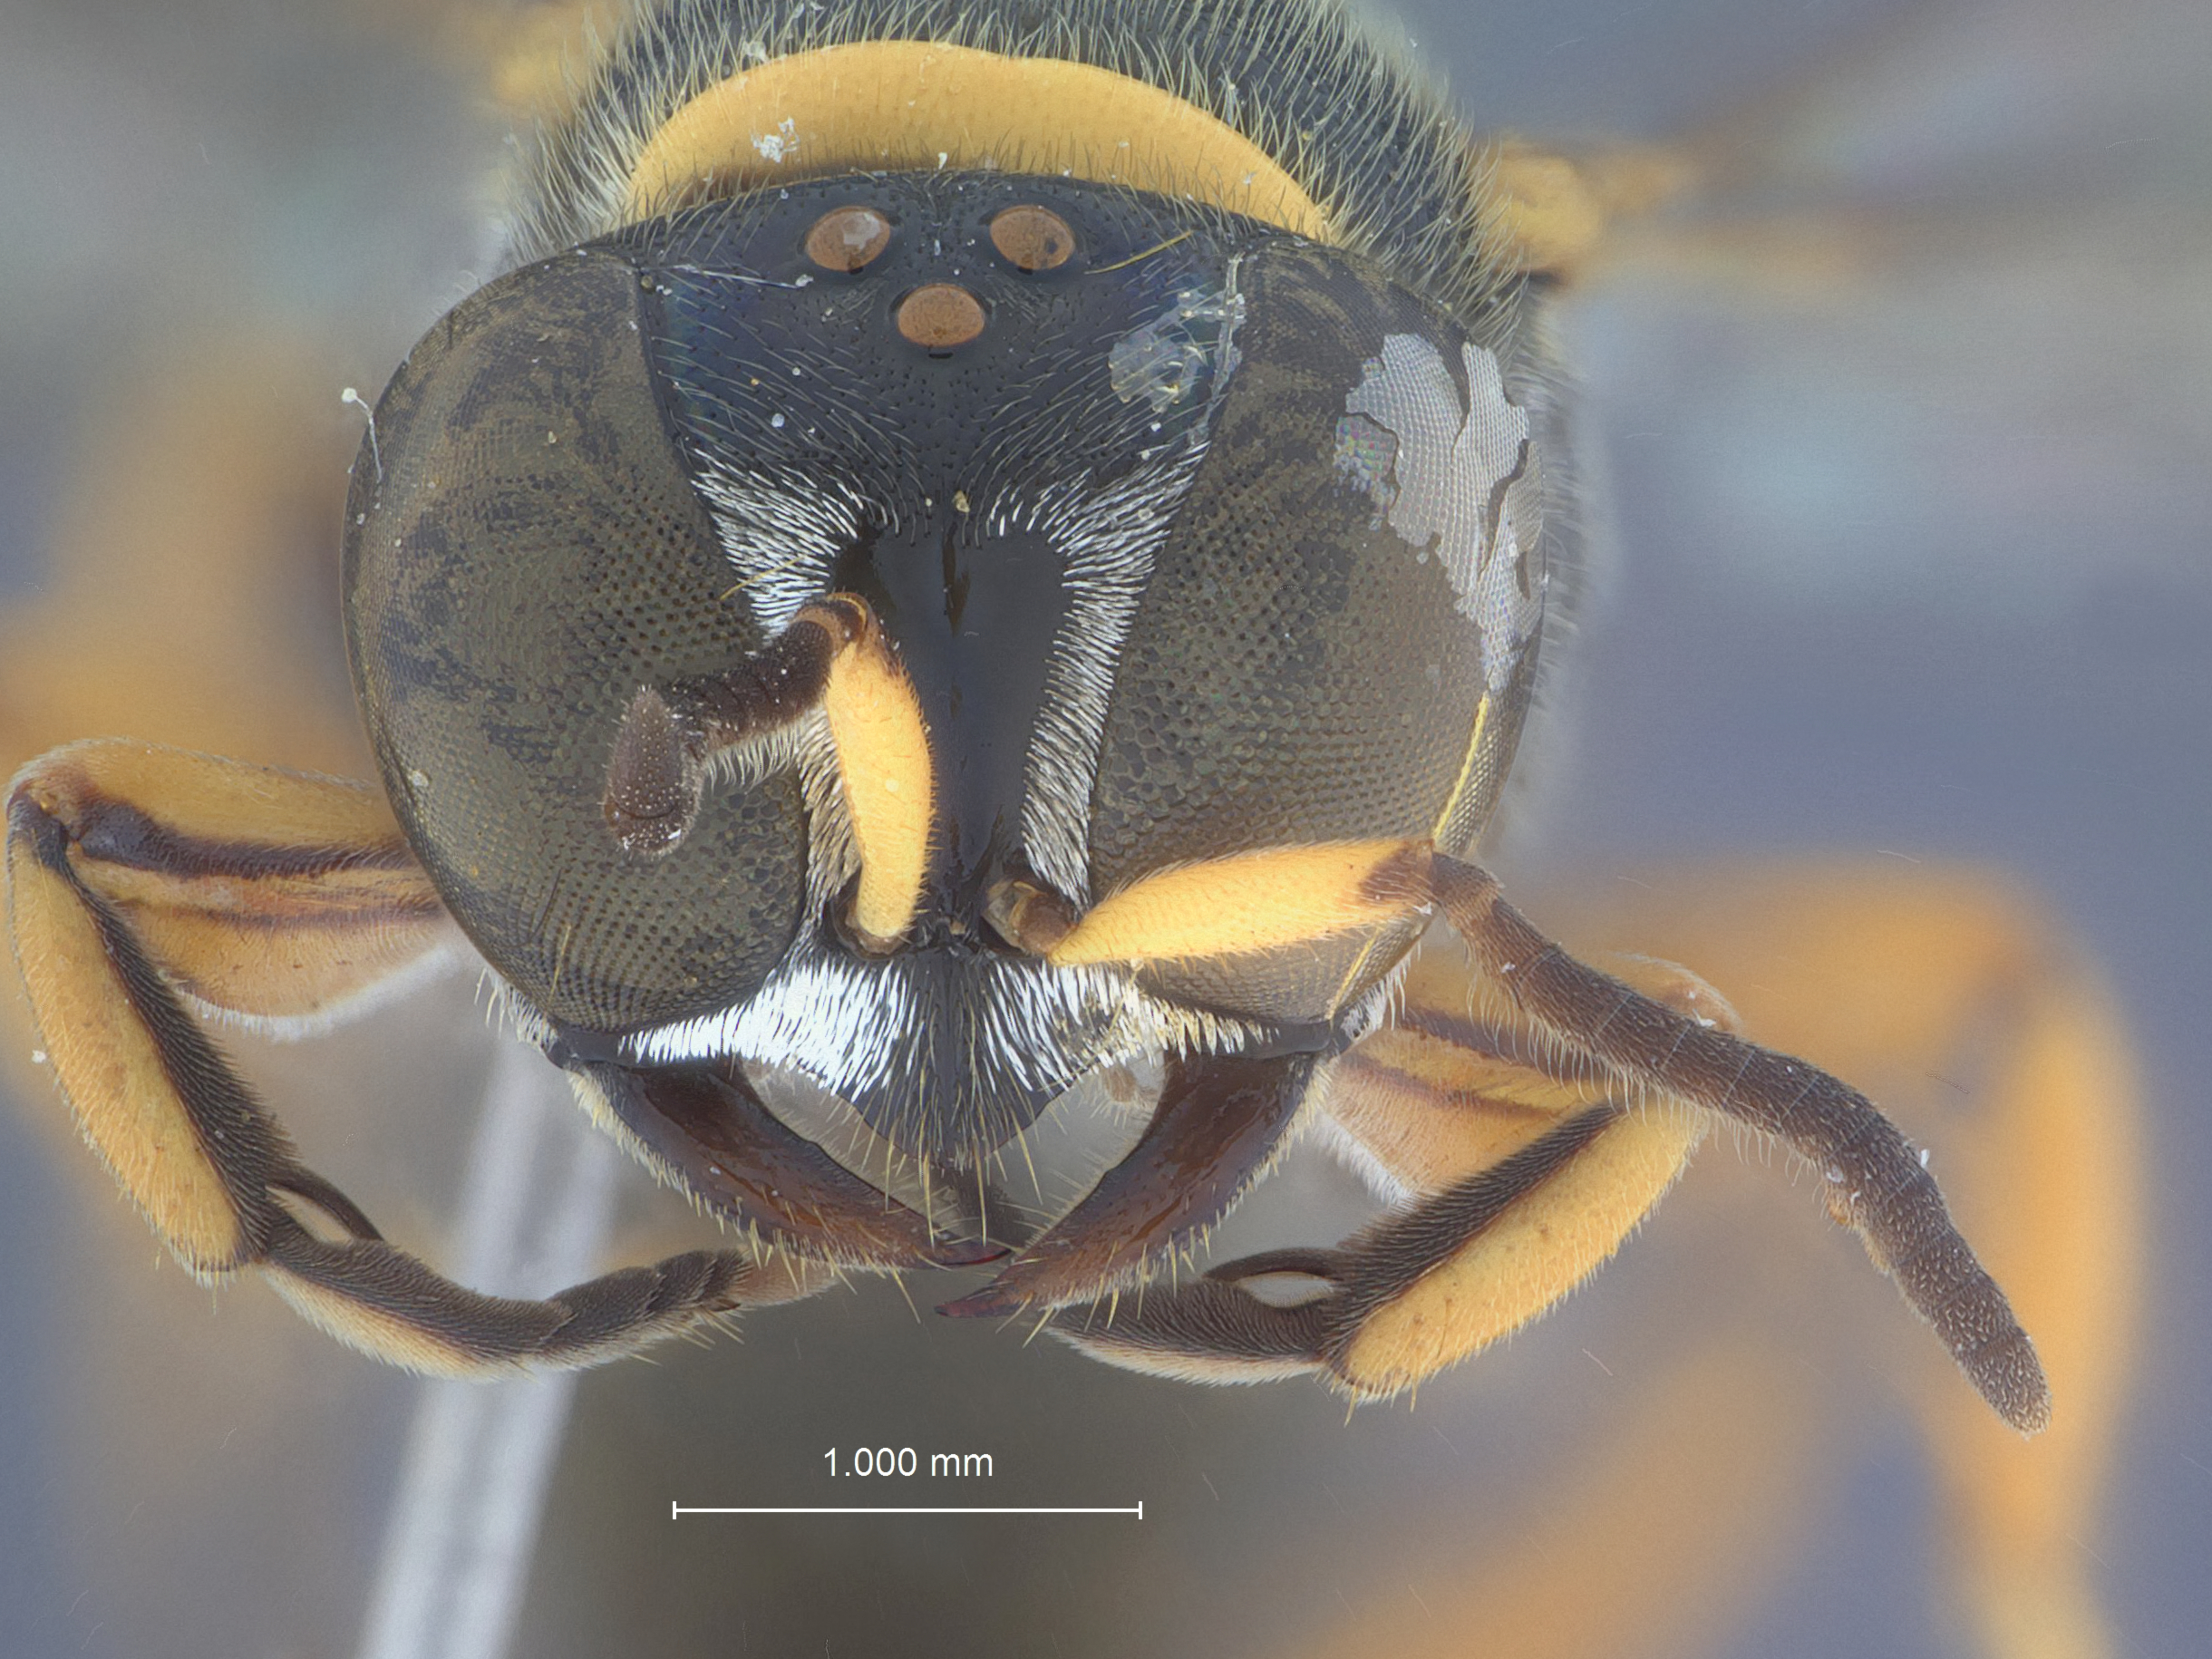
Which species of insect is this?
Leclercqia formosana
